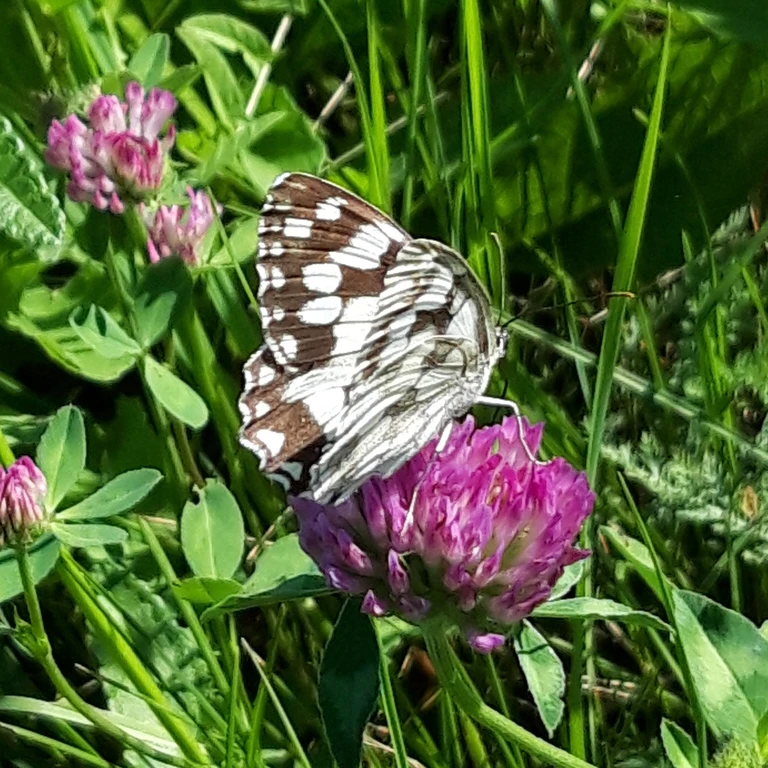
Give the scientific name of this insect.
Melanargia galathea
